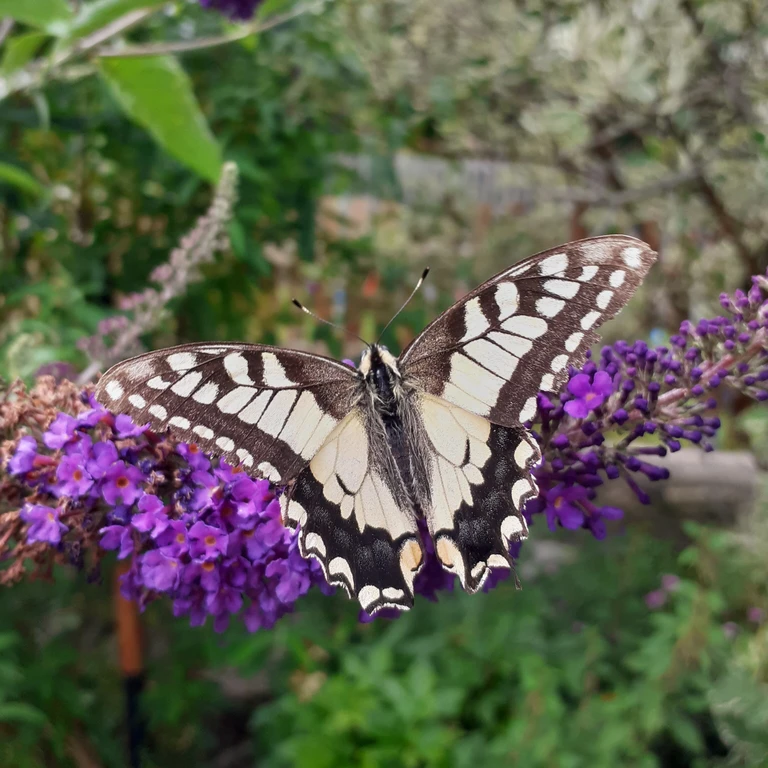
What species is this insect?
Papilio machaon
